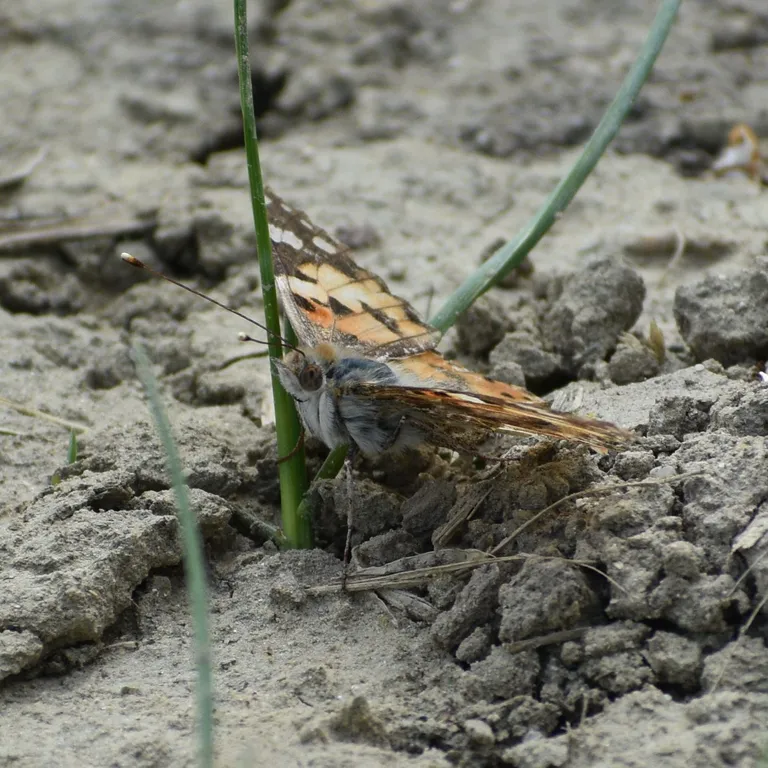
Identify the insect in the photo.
Vanessa cardui
